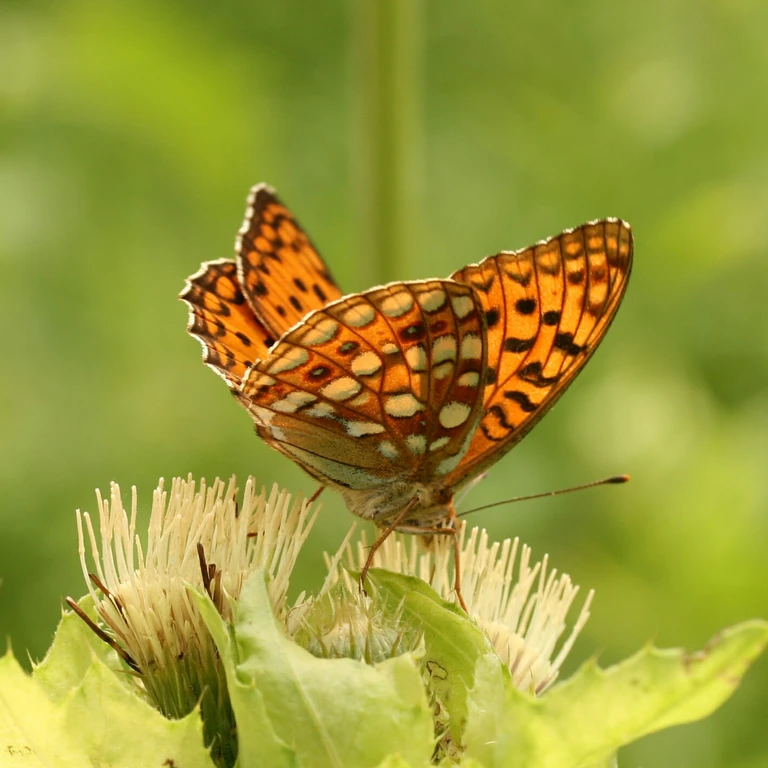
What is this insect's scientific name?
Fabriciana adippe
